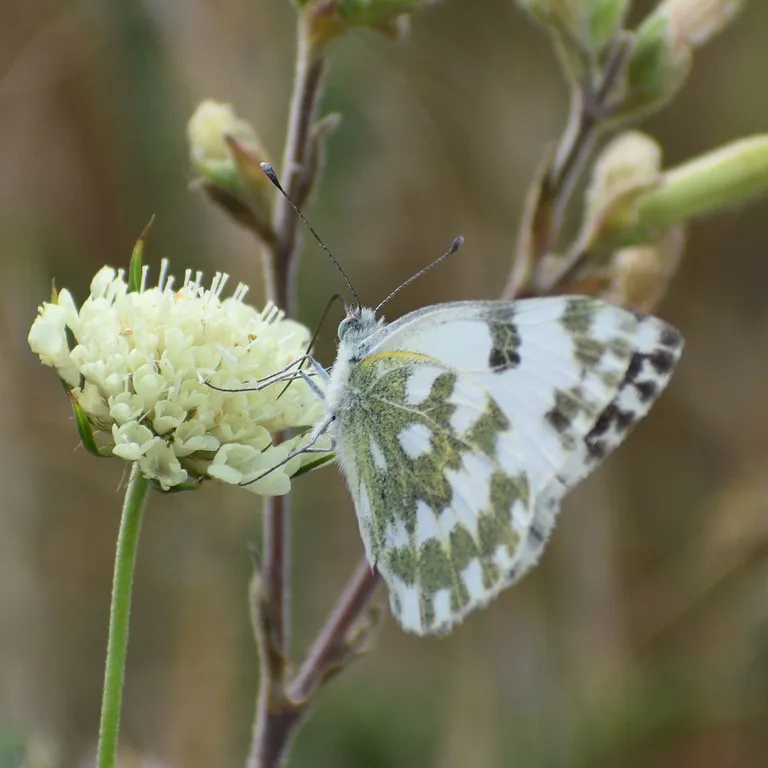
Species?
Pontia edusa
